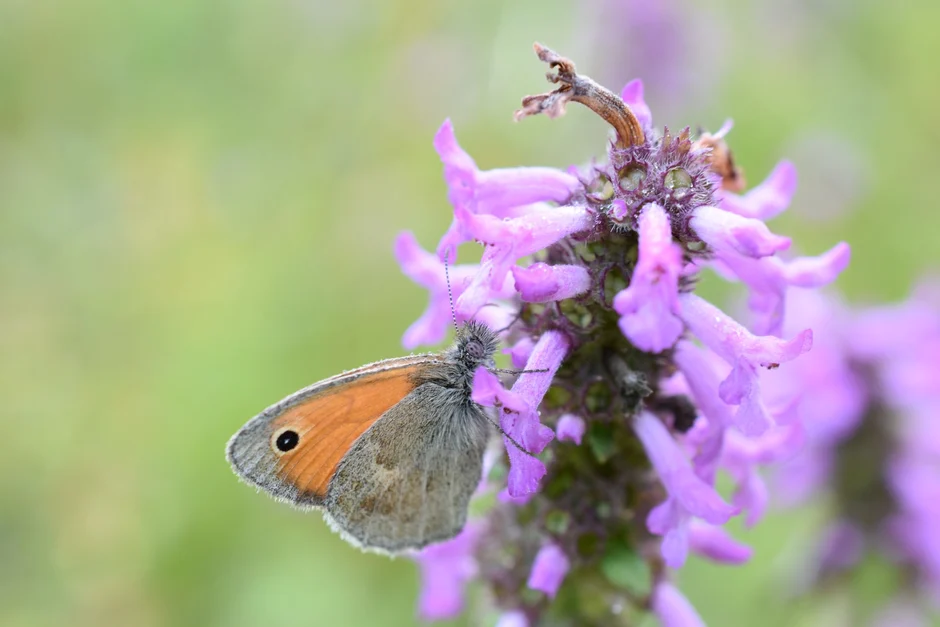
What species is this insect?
Coenonympha pamphilus
